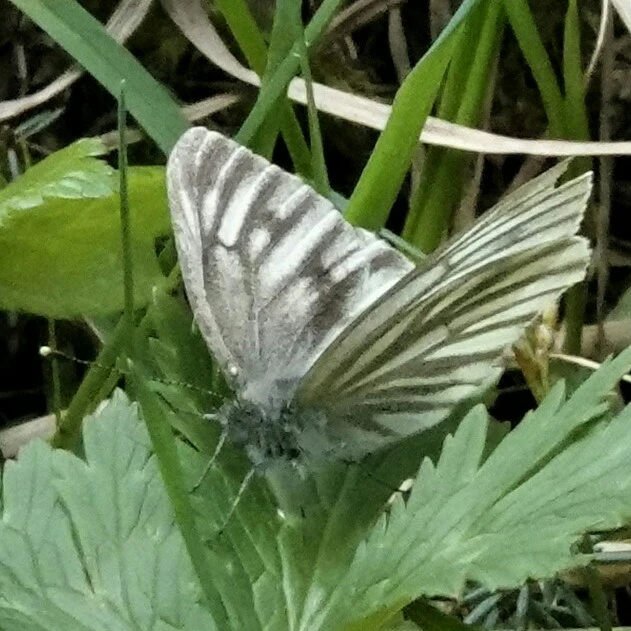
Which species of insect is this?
Pieris bryoniae
